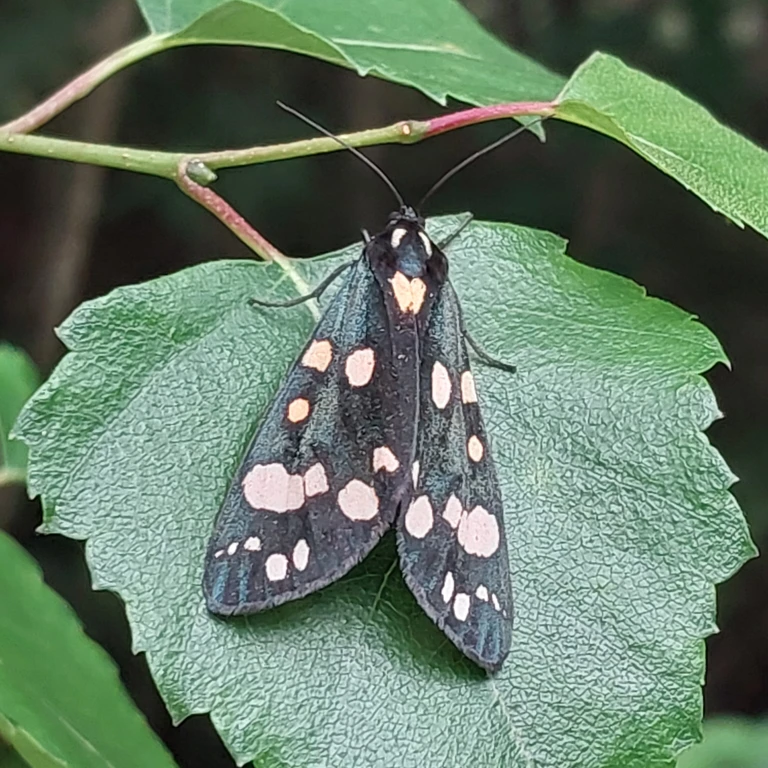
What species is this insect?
Callimorpha dominula
